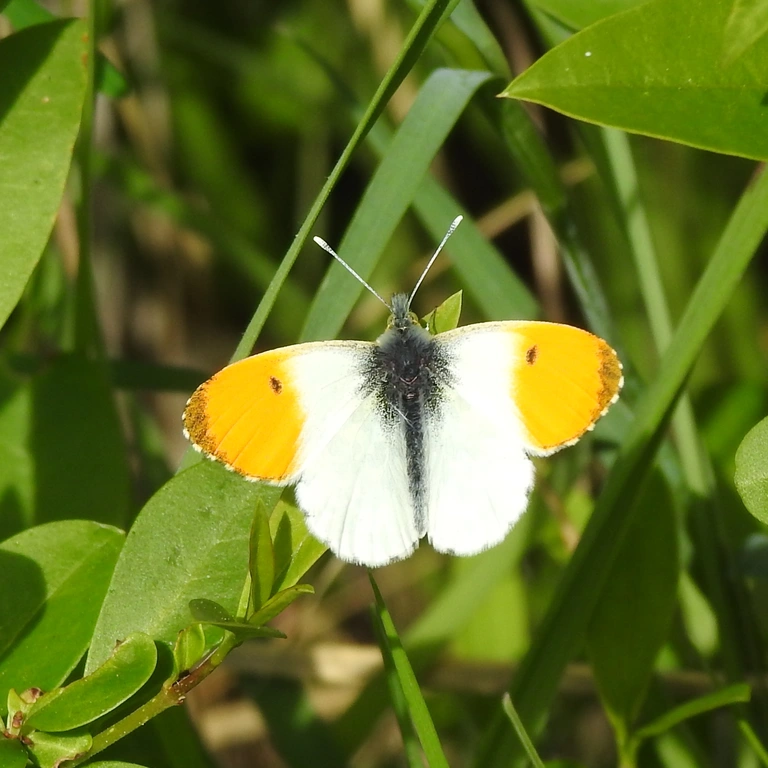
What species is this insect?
Anthocharis cardamines
